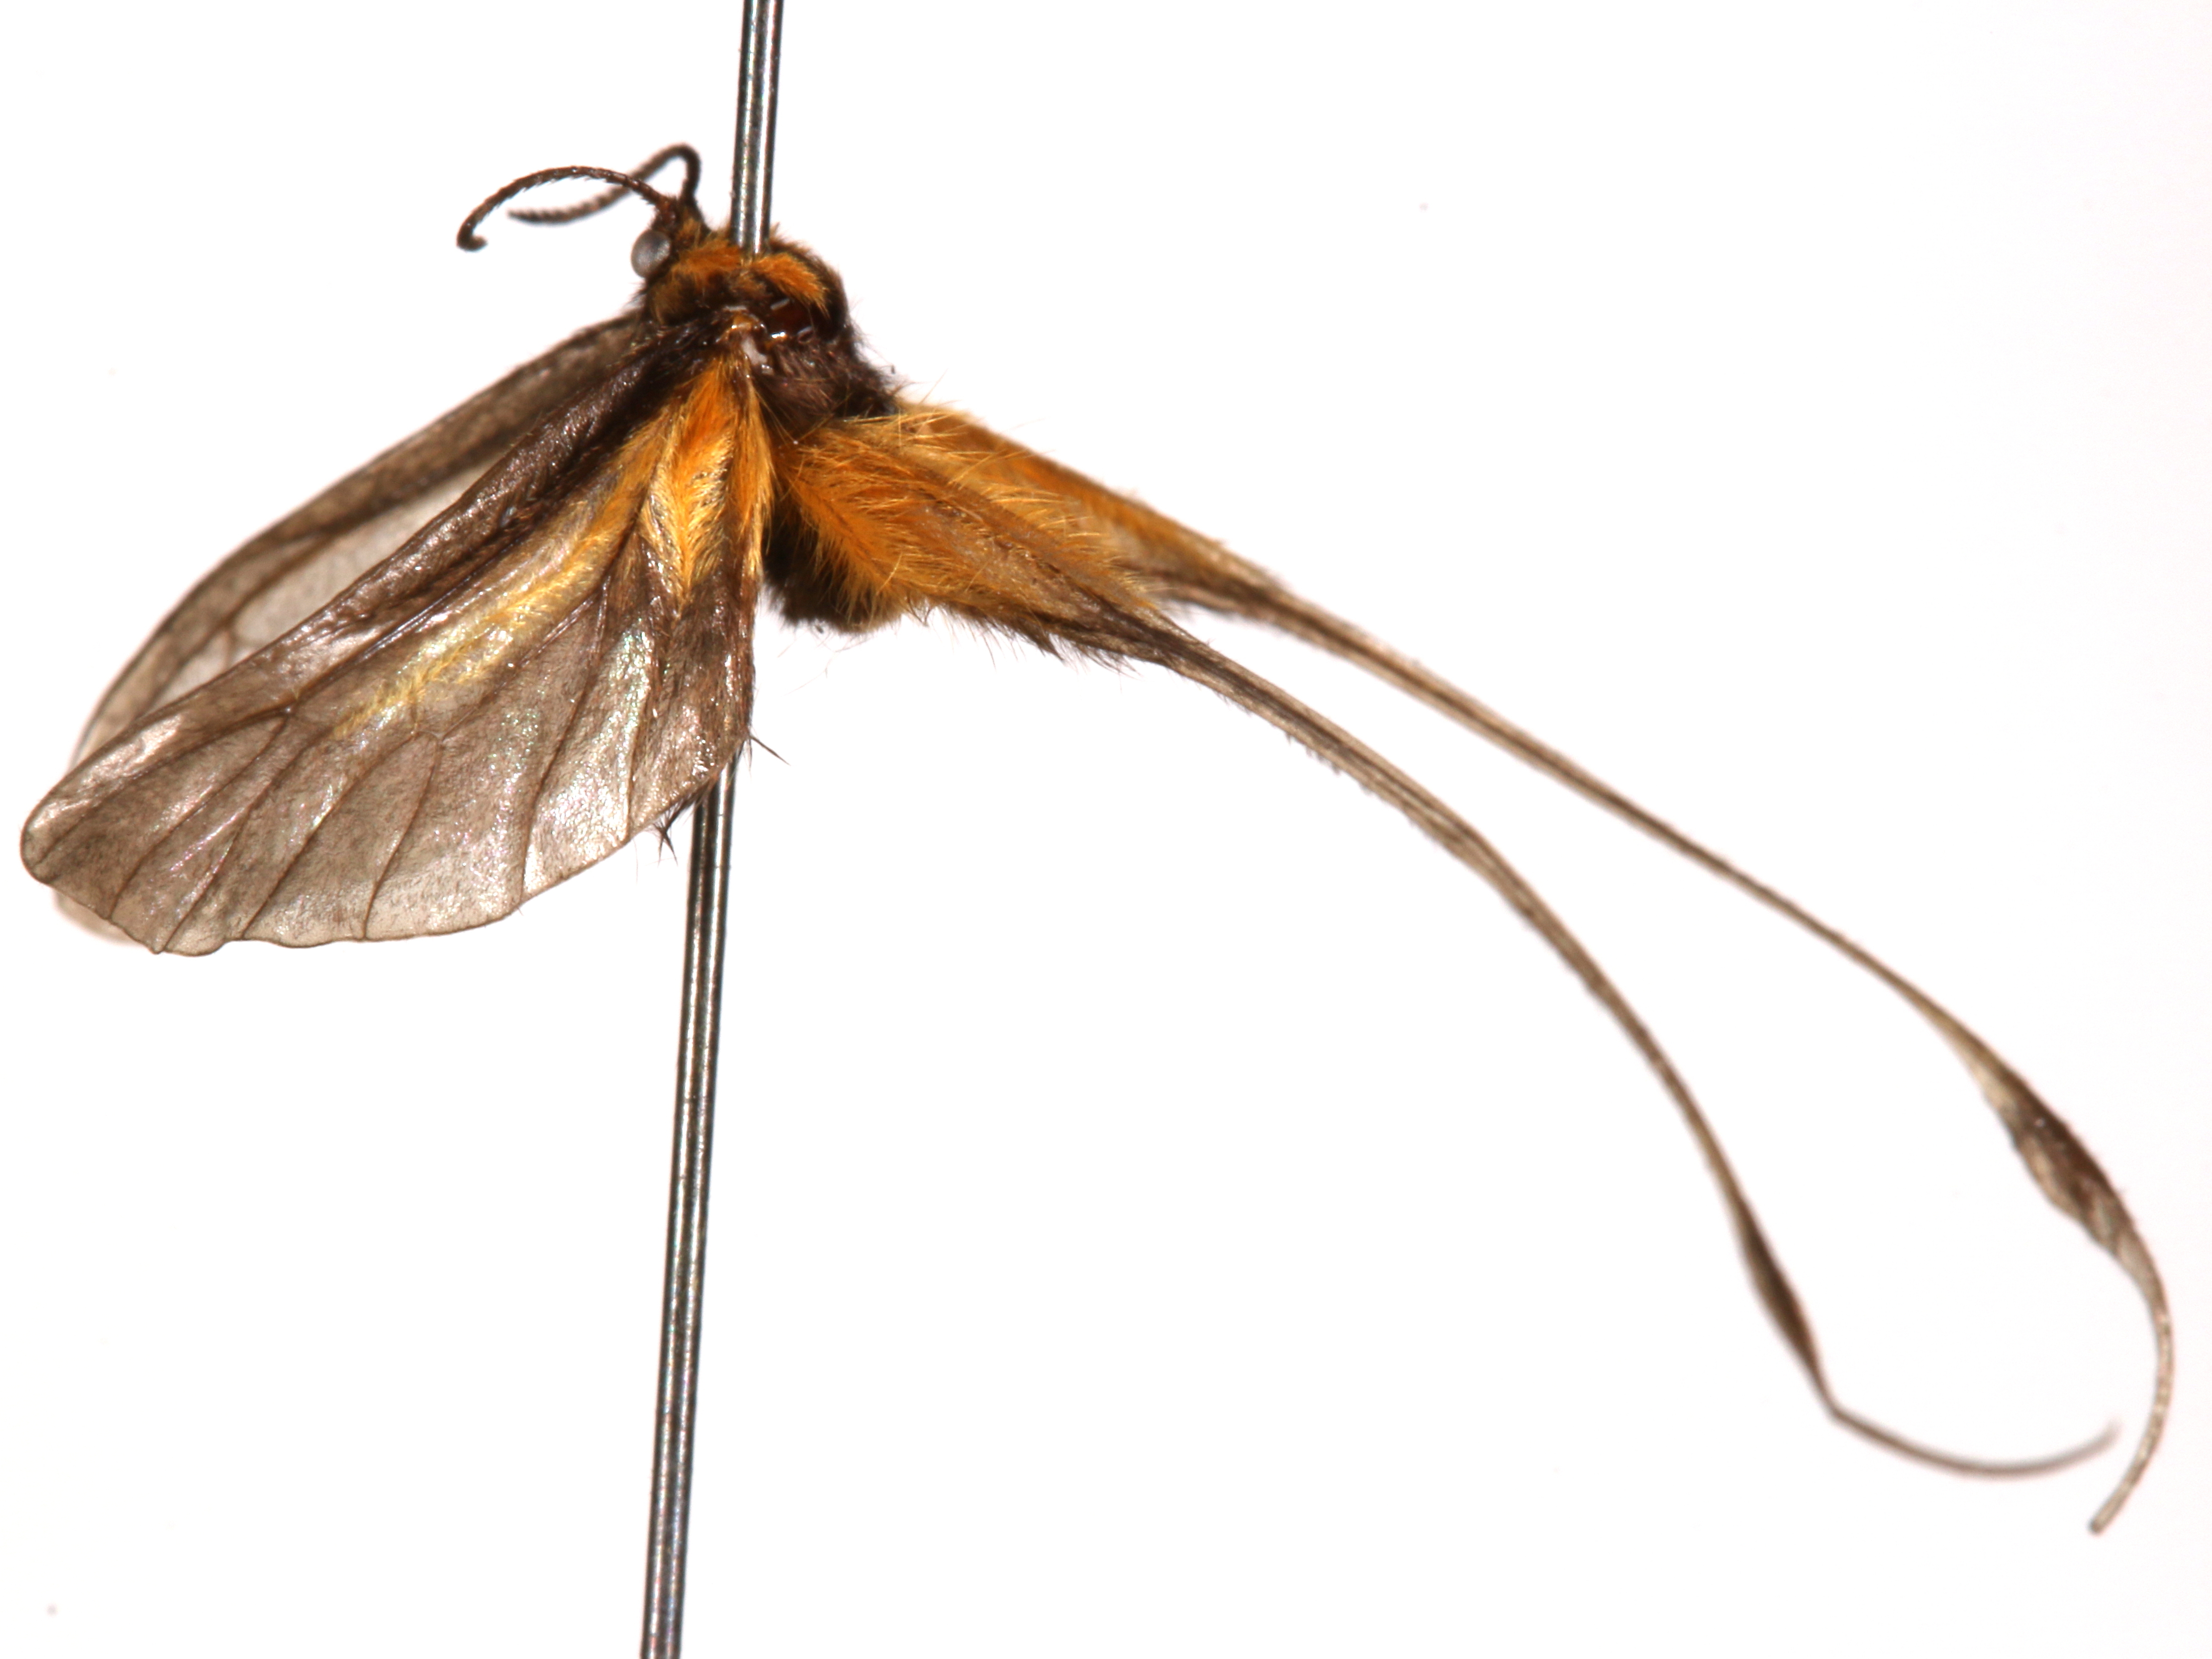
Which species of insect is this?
Doratopteryx plumigera
